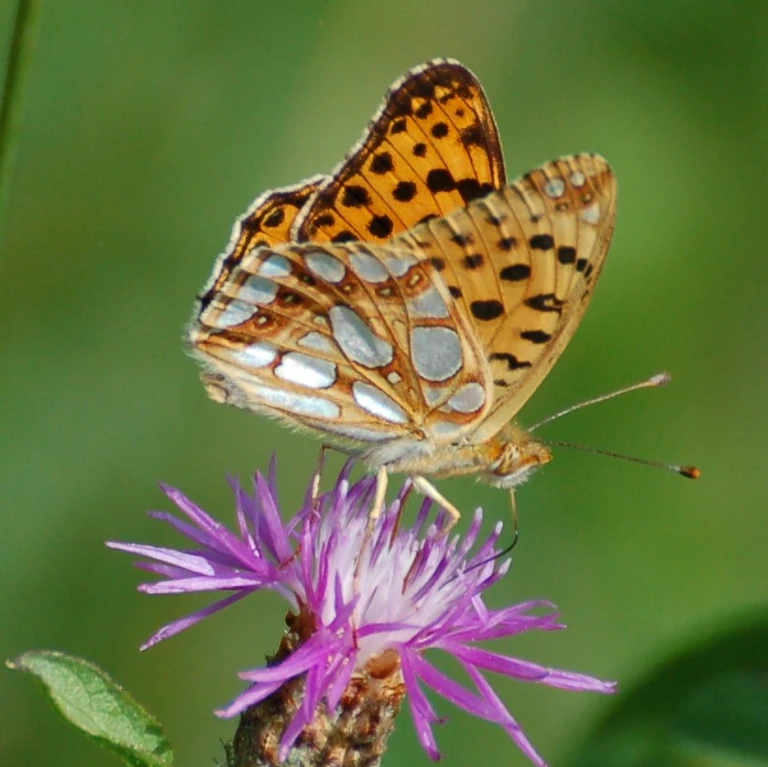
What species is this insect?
Issoria lathonia
